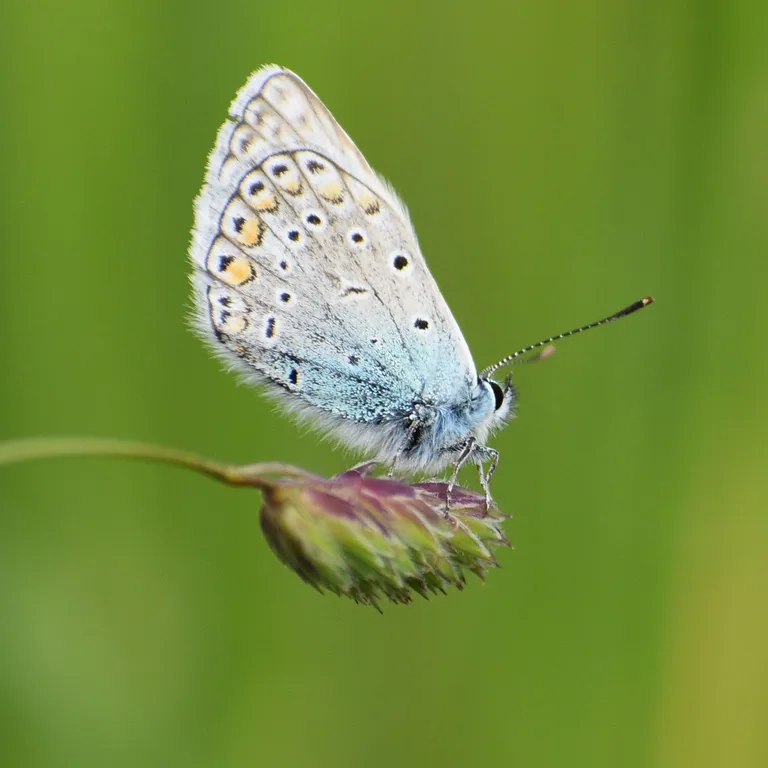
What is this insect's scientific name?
Polyommatus icarus
